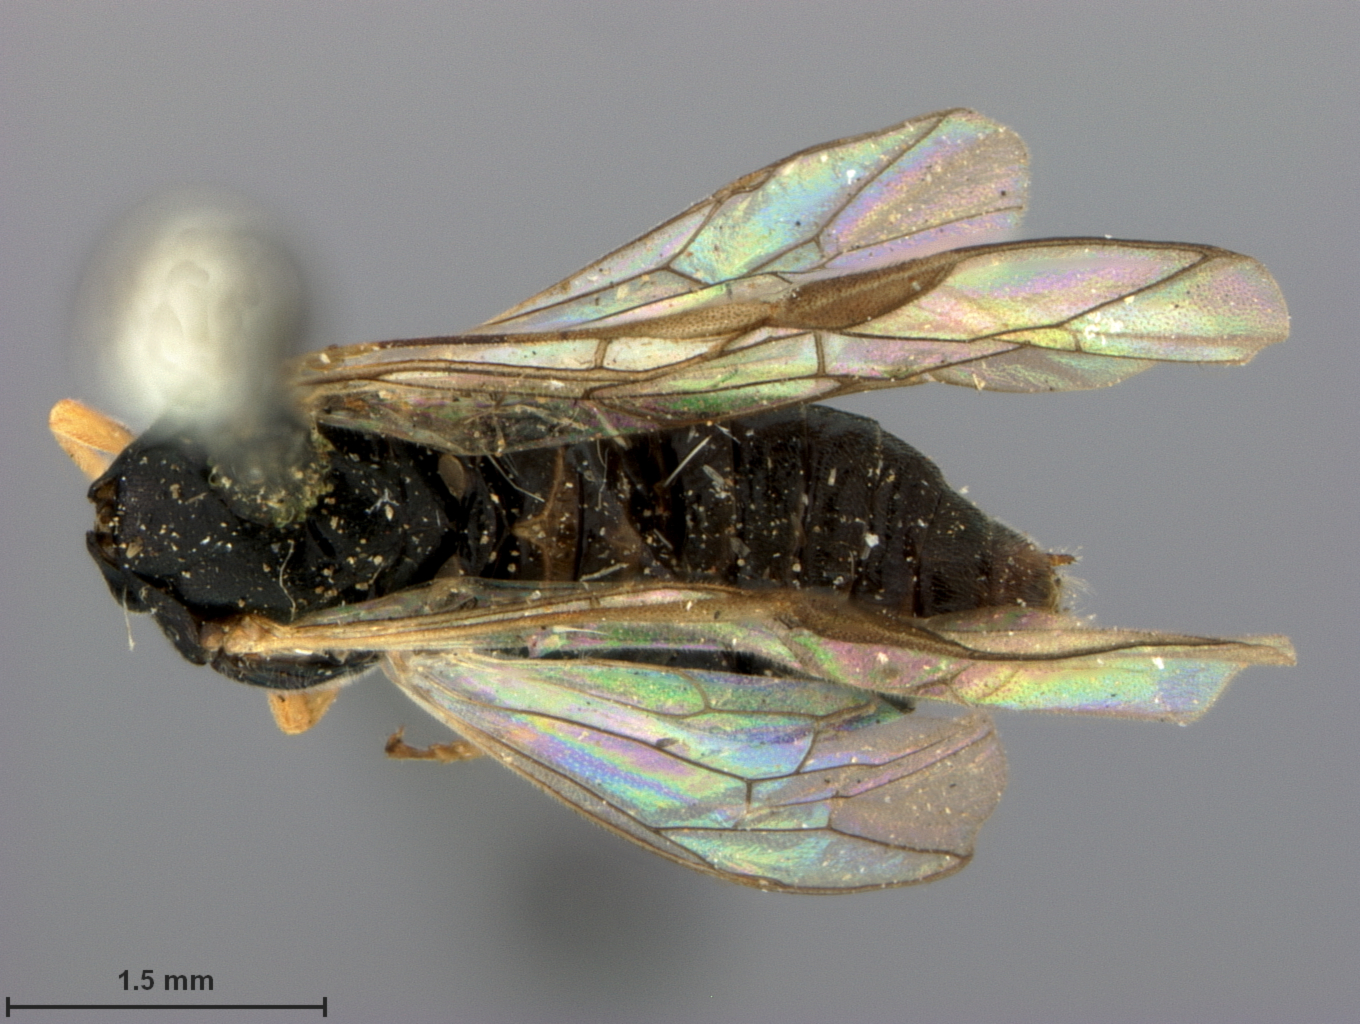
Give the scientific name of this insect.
Pristiphora anaka
